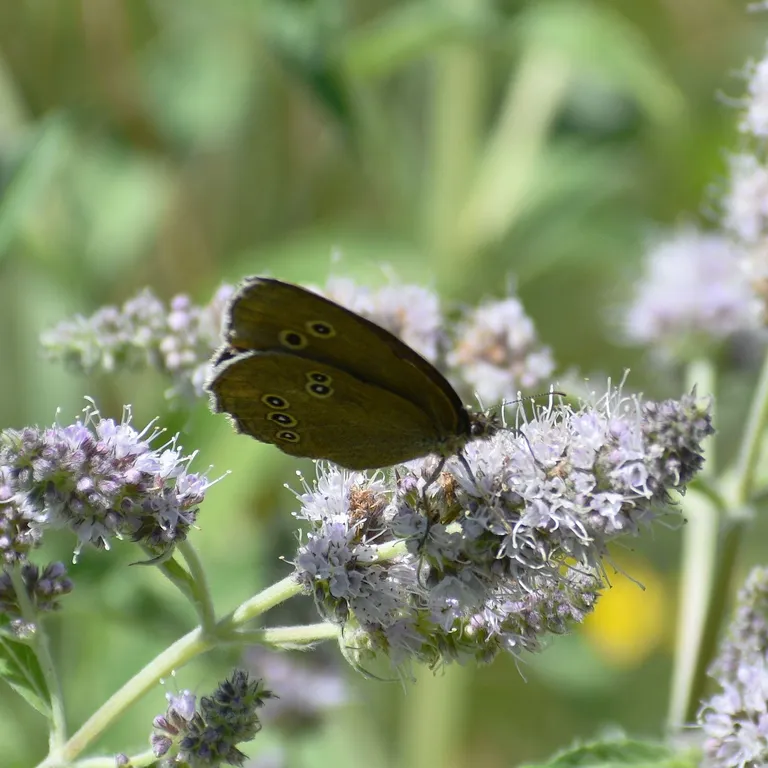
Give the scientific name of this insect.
Aphantopus hyperantus
